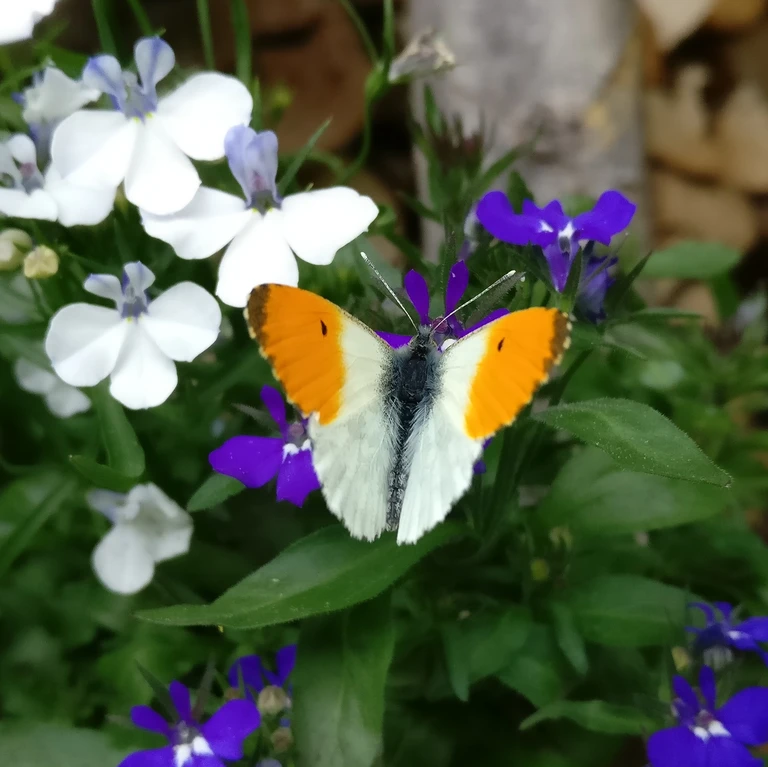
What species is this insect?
Anthocharis cardamines
